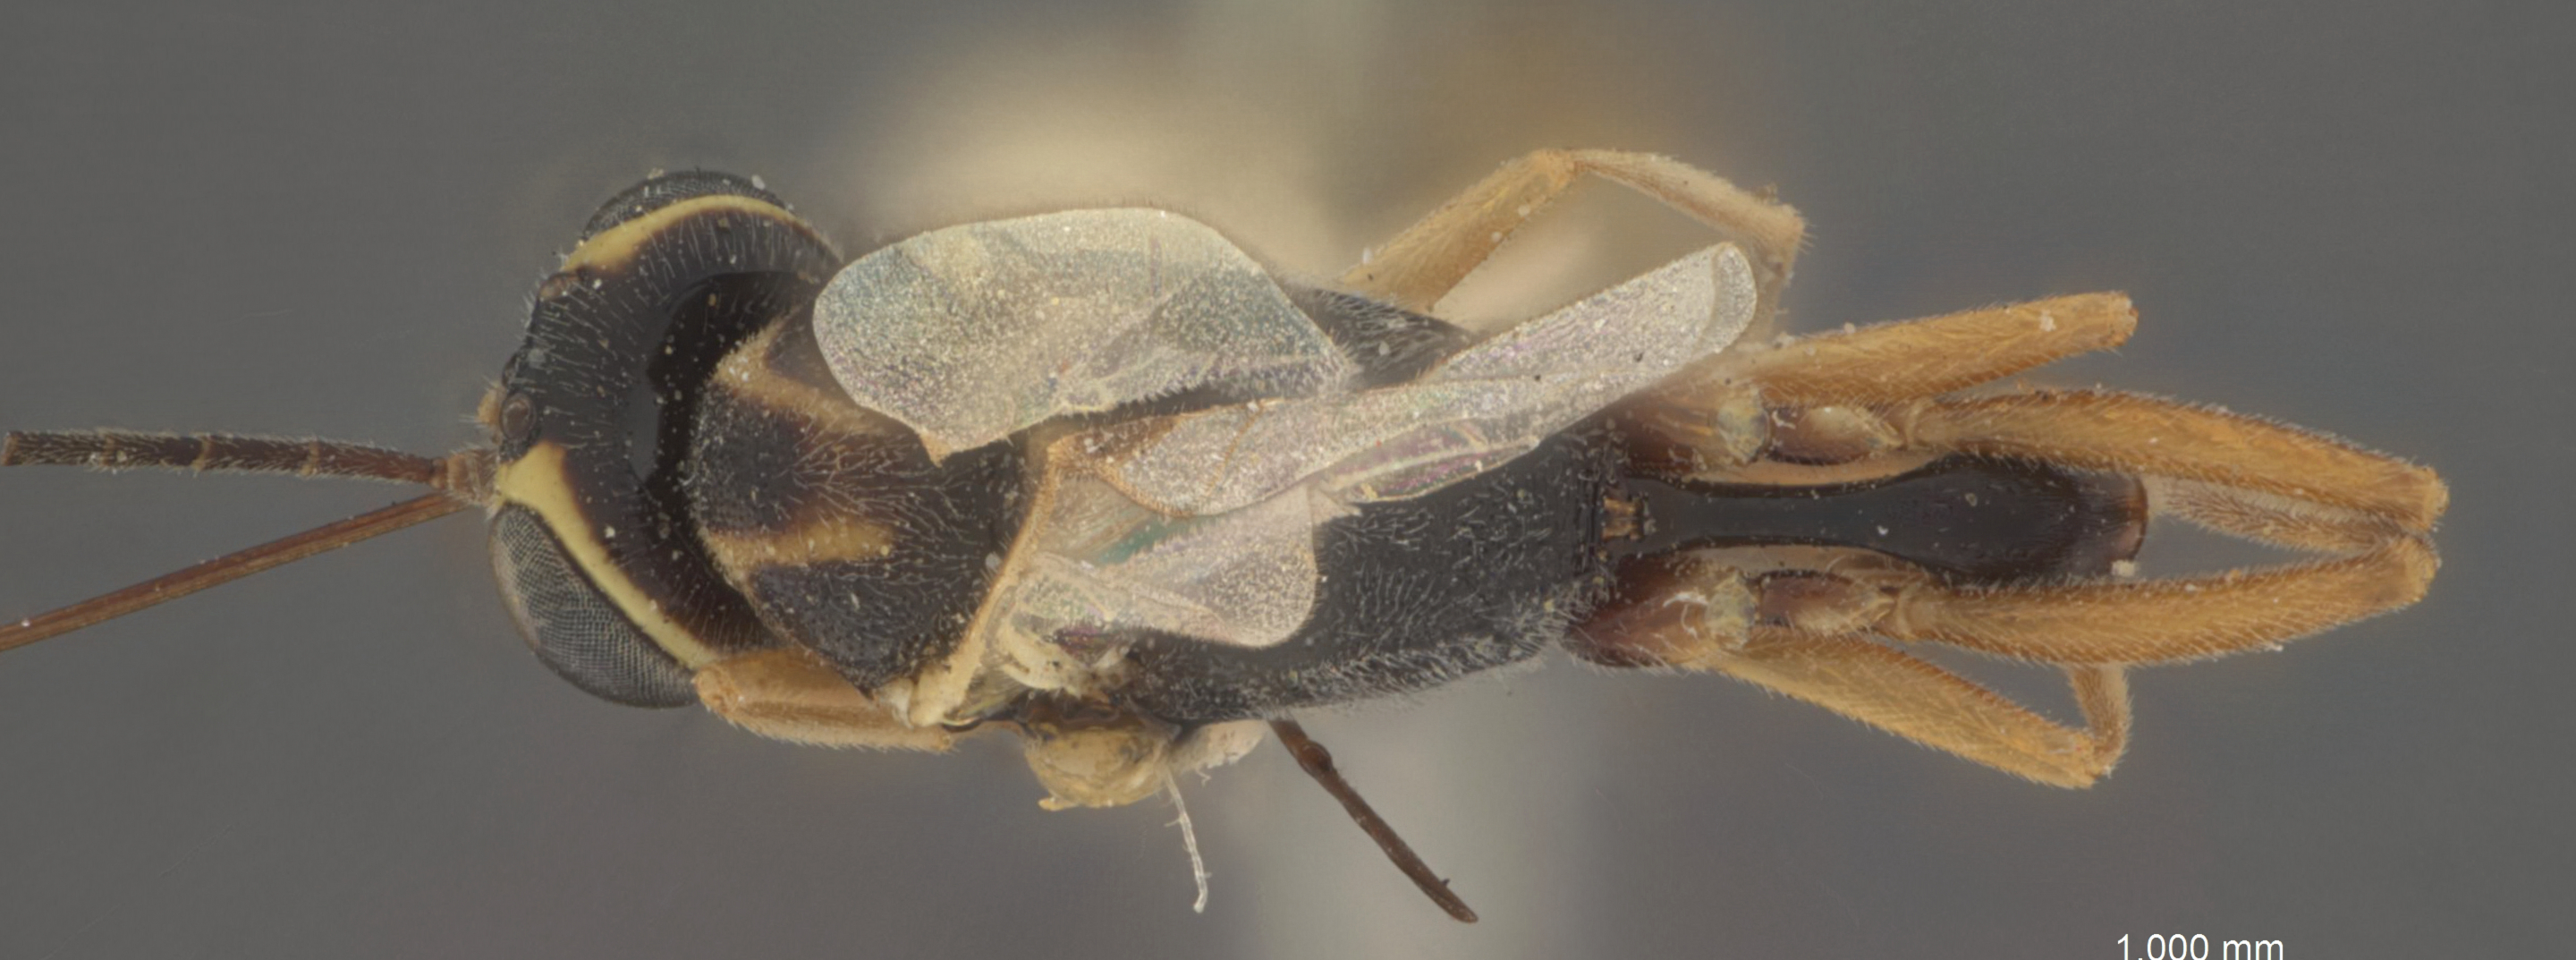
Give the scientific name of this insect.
Cremastus cylindricus
